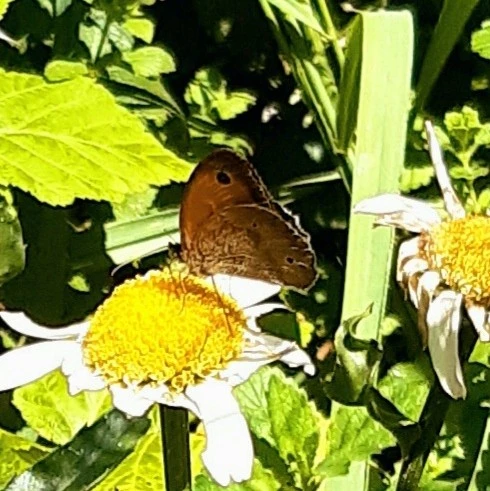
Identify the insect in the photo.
Maniola jurtina
